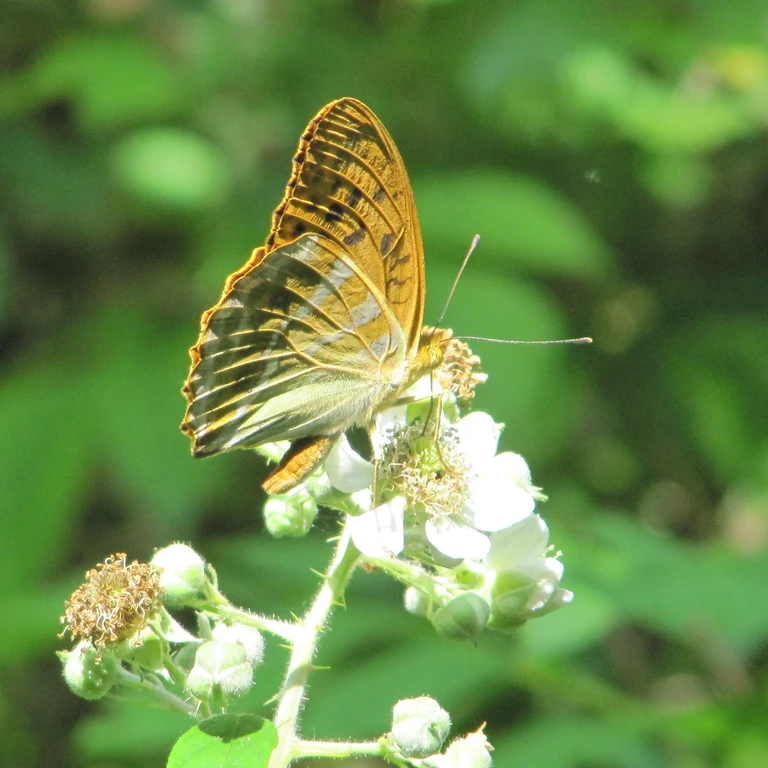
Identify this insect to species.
Argynnis paphia
